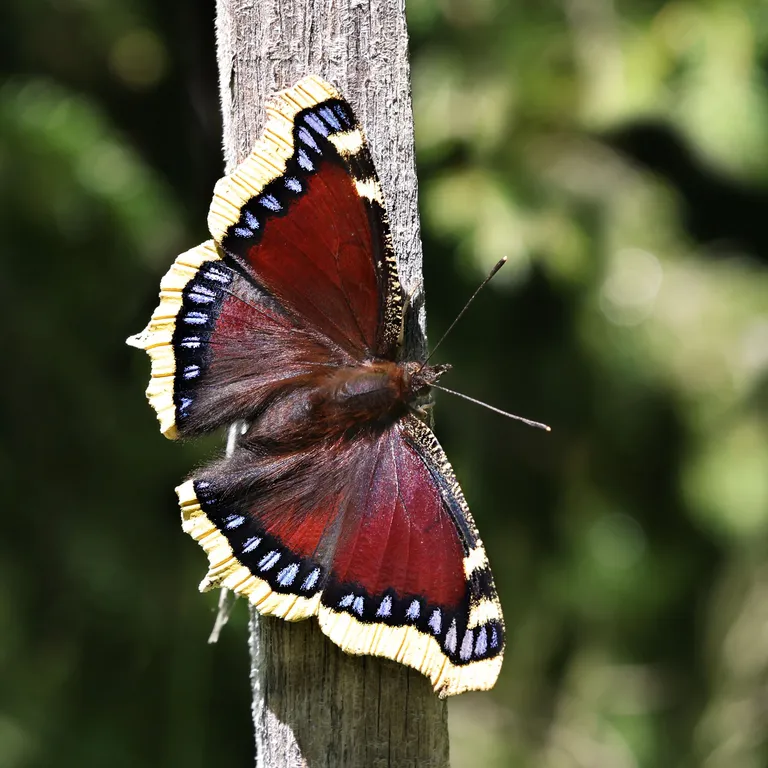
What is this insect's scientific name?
Nymphalis antiopa
